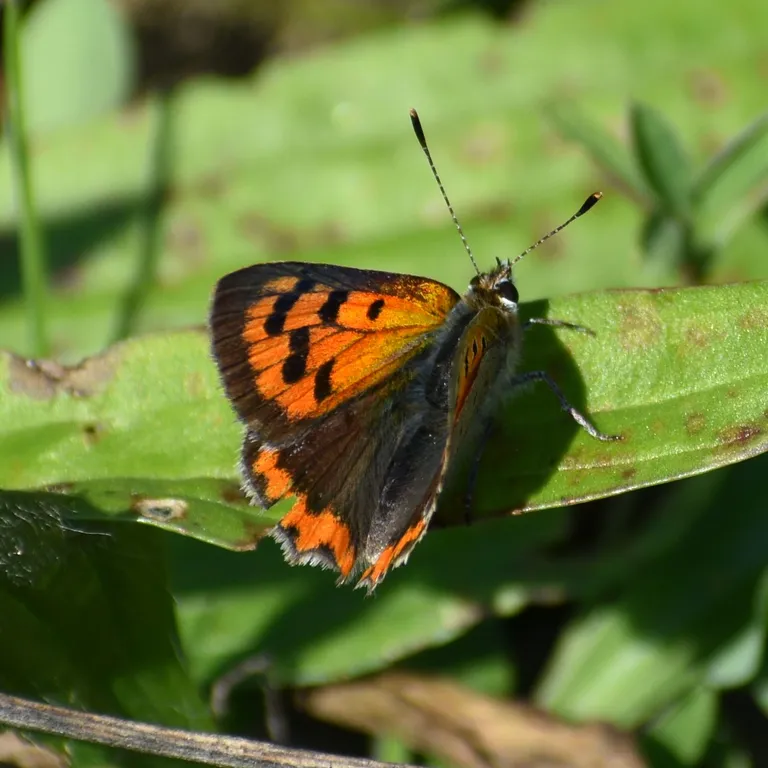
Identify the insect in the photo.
Lycaena phlaeas
